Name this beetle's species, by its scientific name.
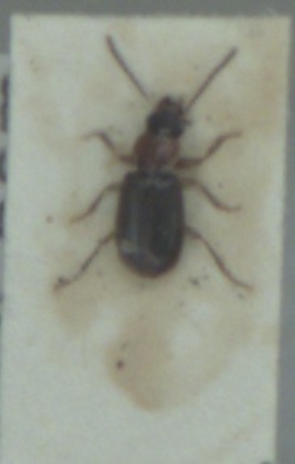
Acupalpus dubius
